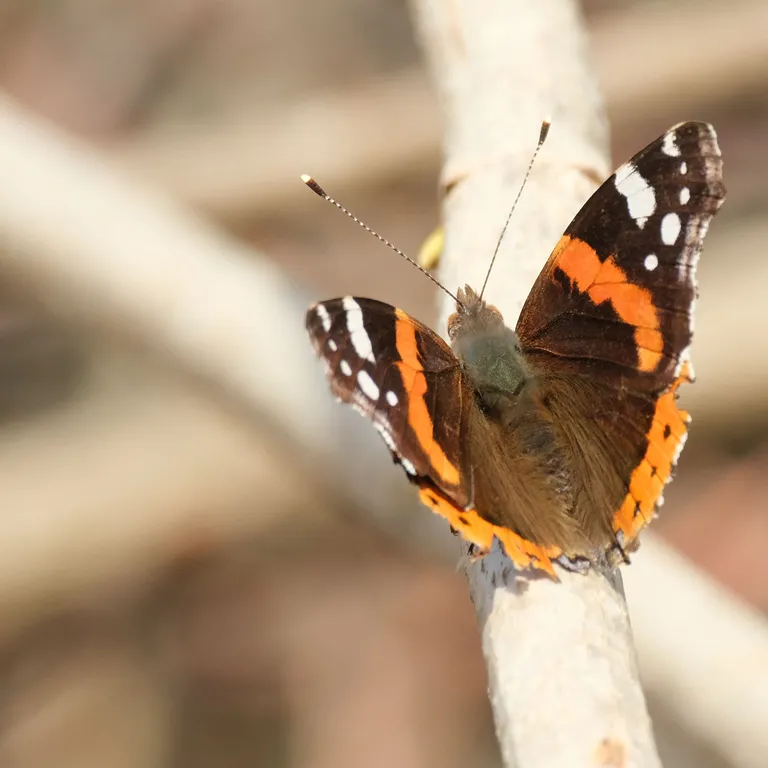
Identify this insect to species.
Vanessa atalanta
